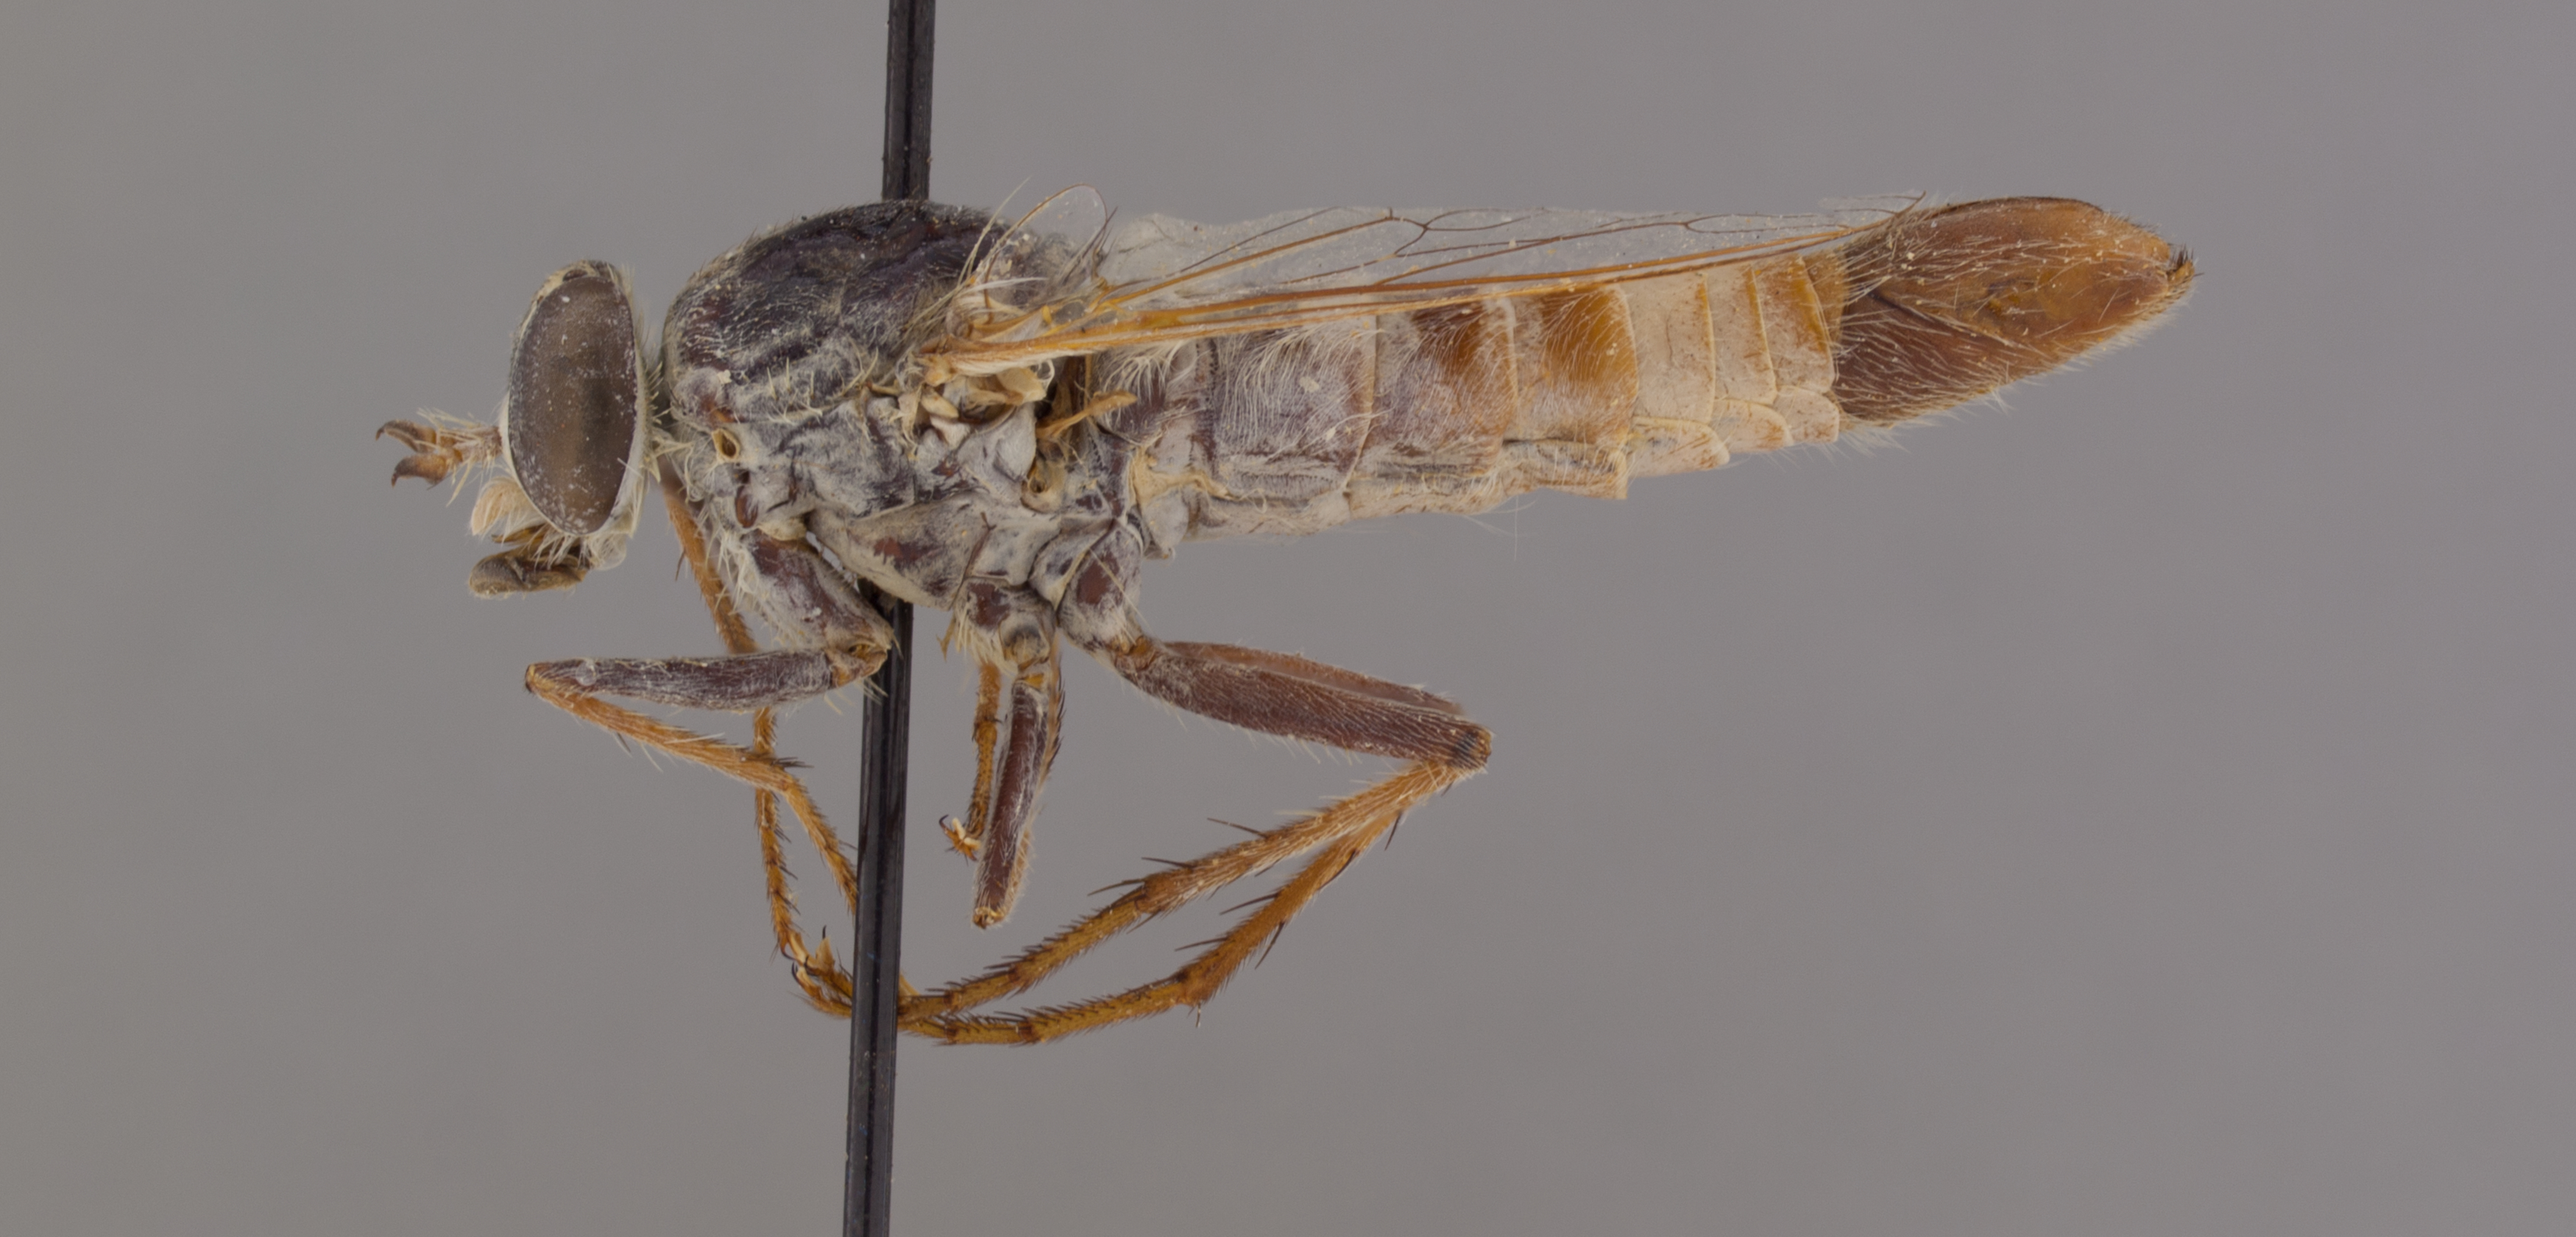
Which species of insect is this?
Apiocera caloris
